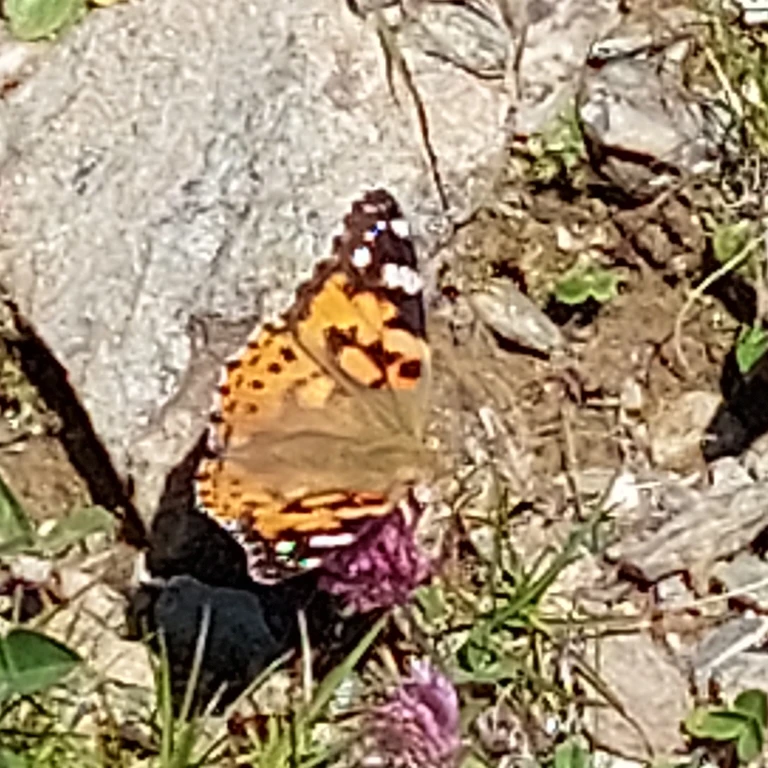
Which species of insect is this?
Vanessa cardui
